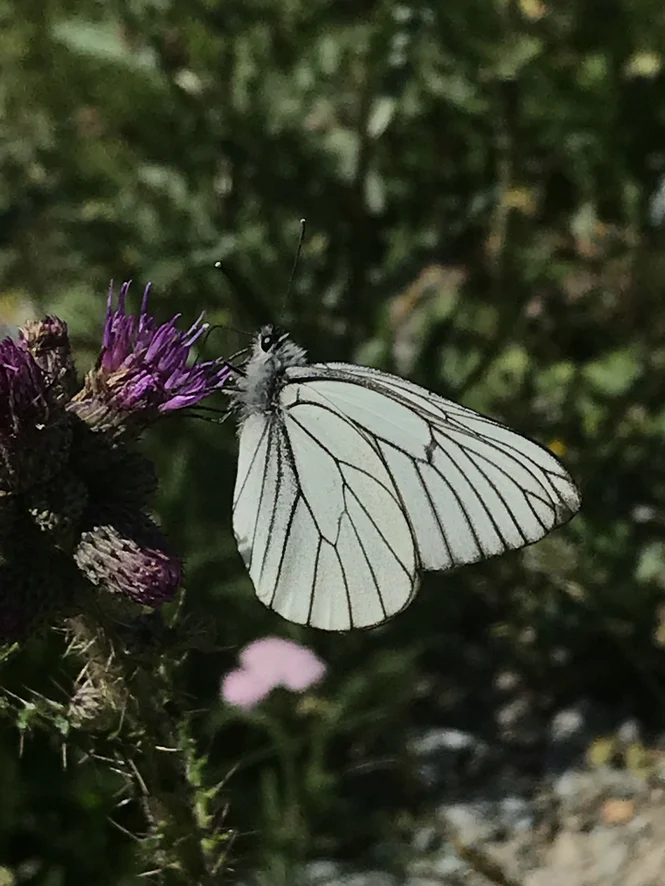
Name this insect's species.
Aporia crataegi
